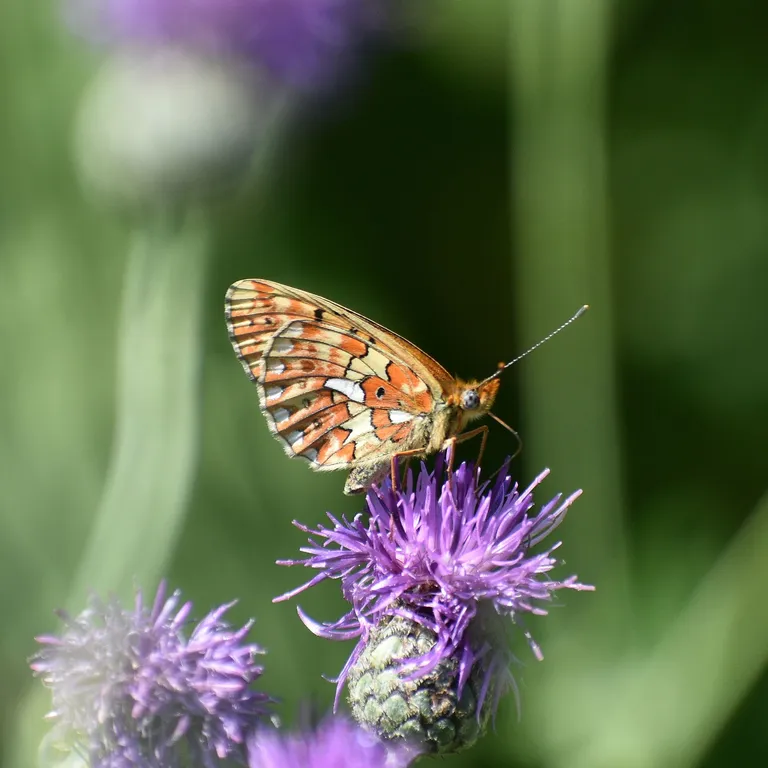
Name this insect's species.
Boloria euphrosyne (also Clossiana euphrosyne)
